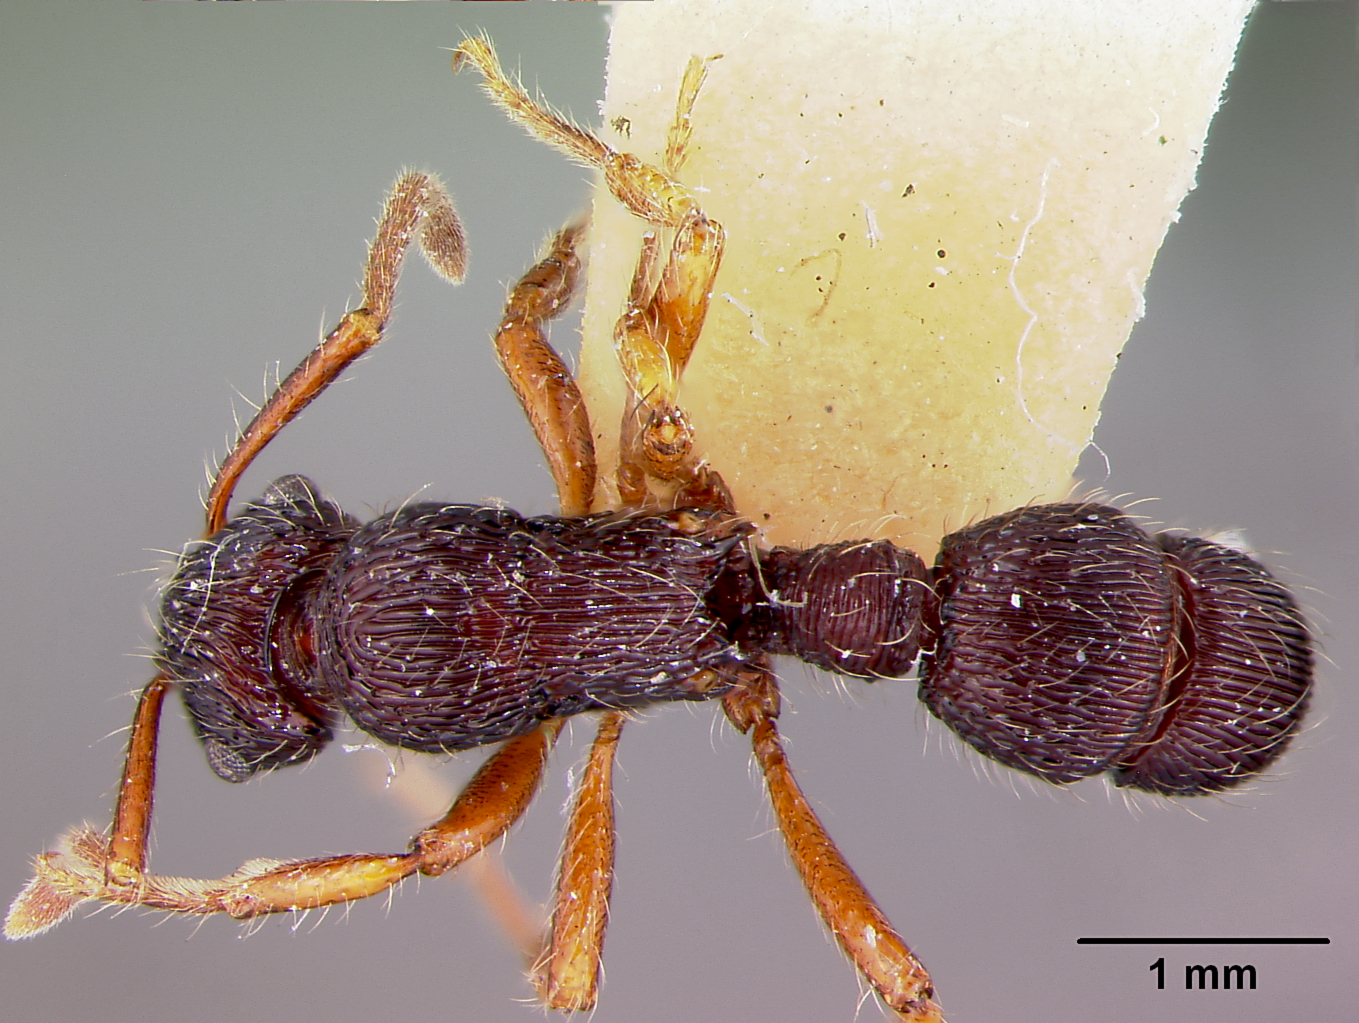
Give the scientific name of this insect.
Gnamptogenys mecotyle
